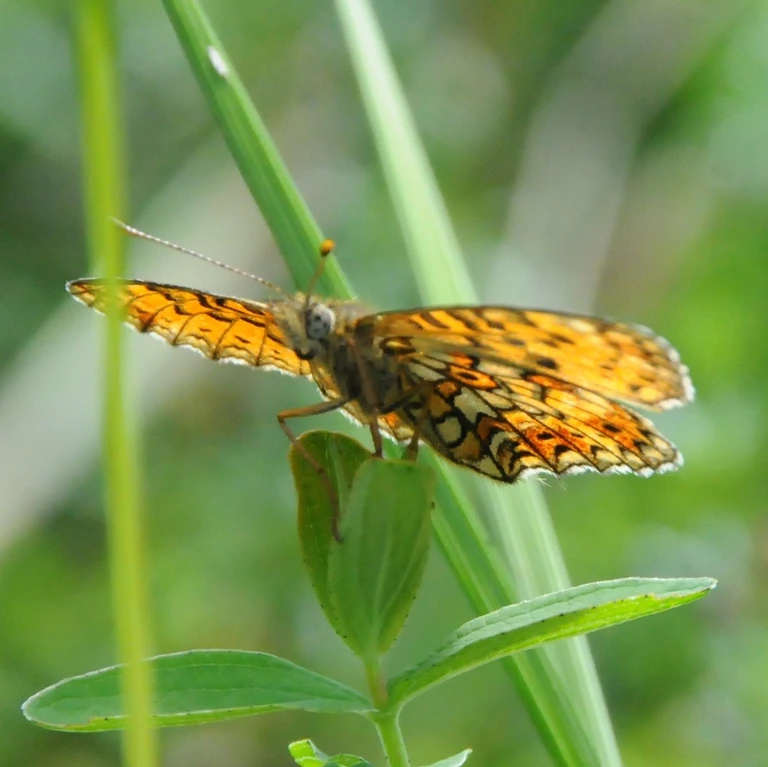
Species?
Boloria selene
